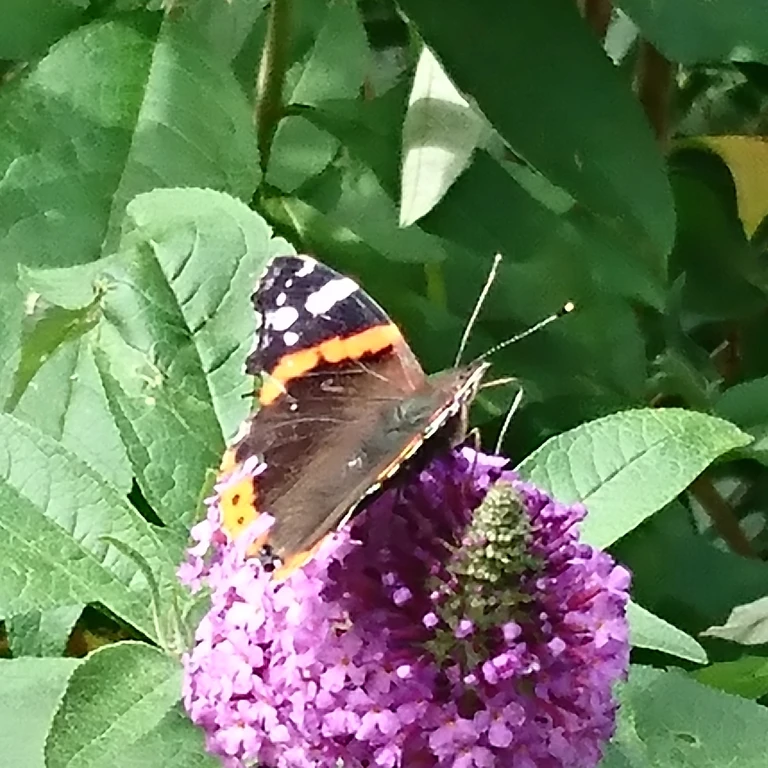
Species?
Vanessa atalanta
